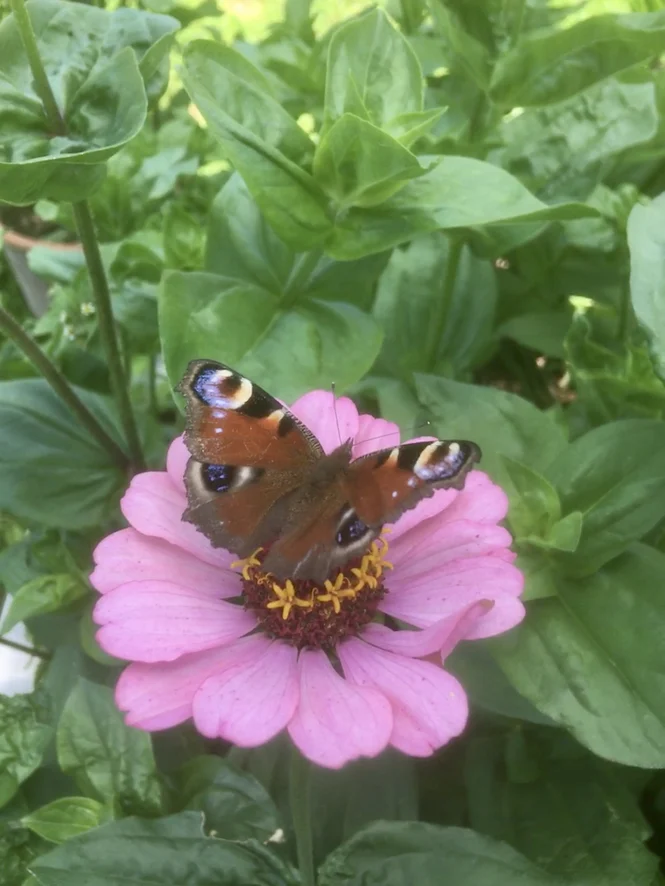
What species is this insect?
Aglais io
